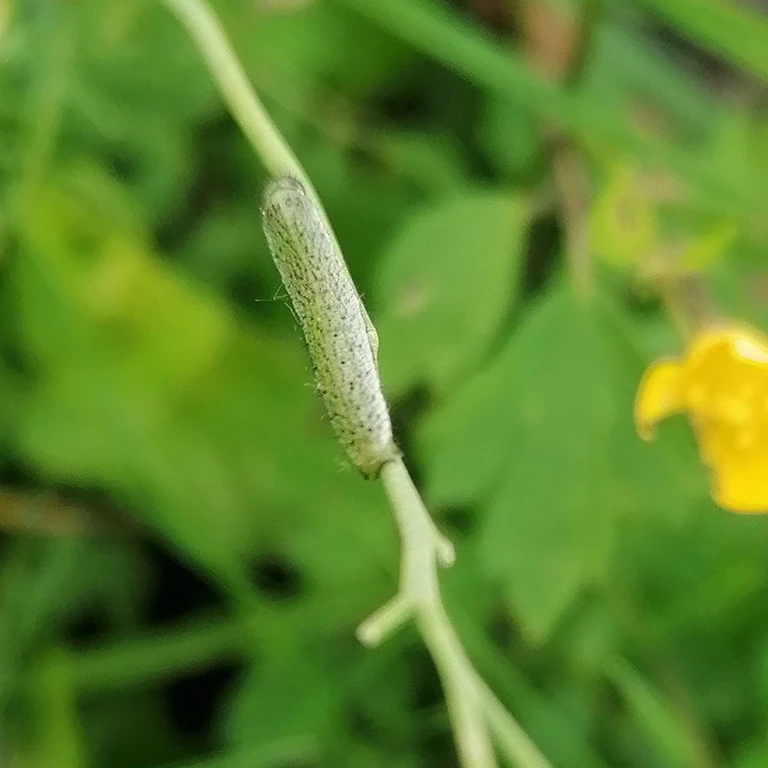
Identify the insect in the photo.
Anthocharis cardamines
